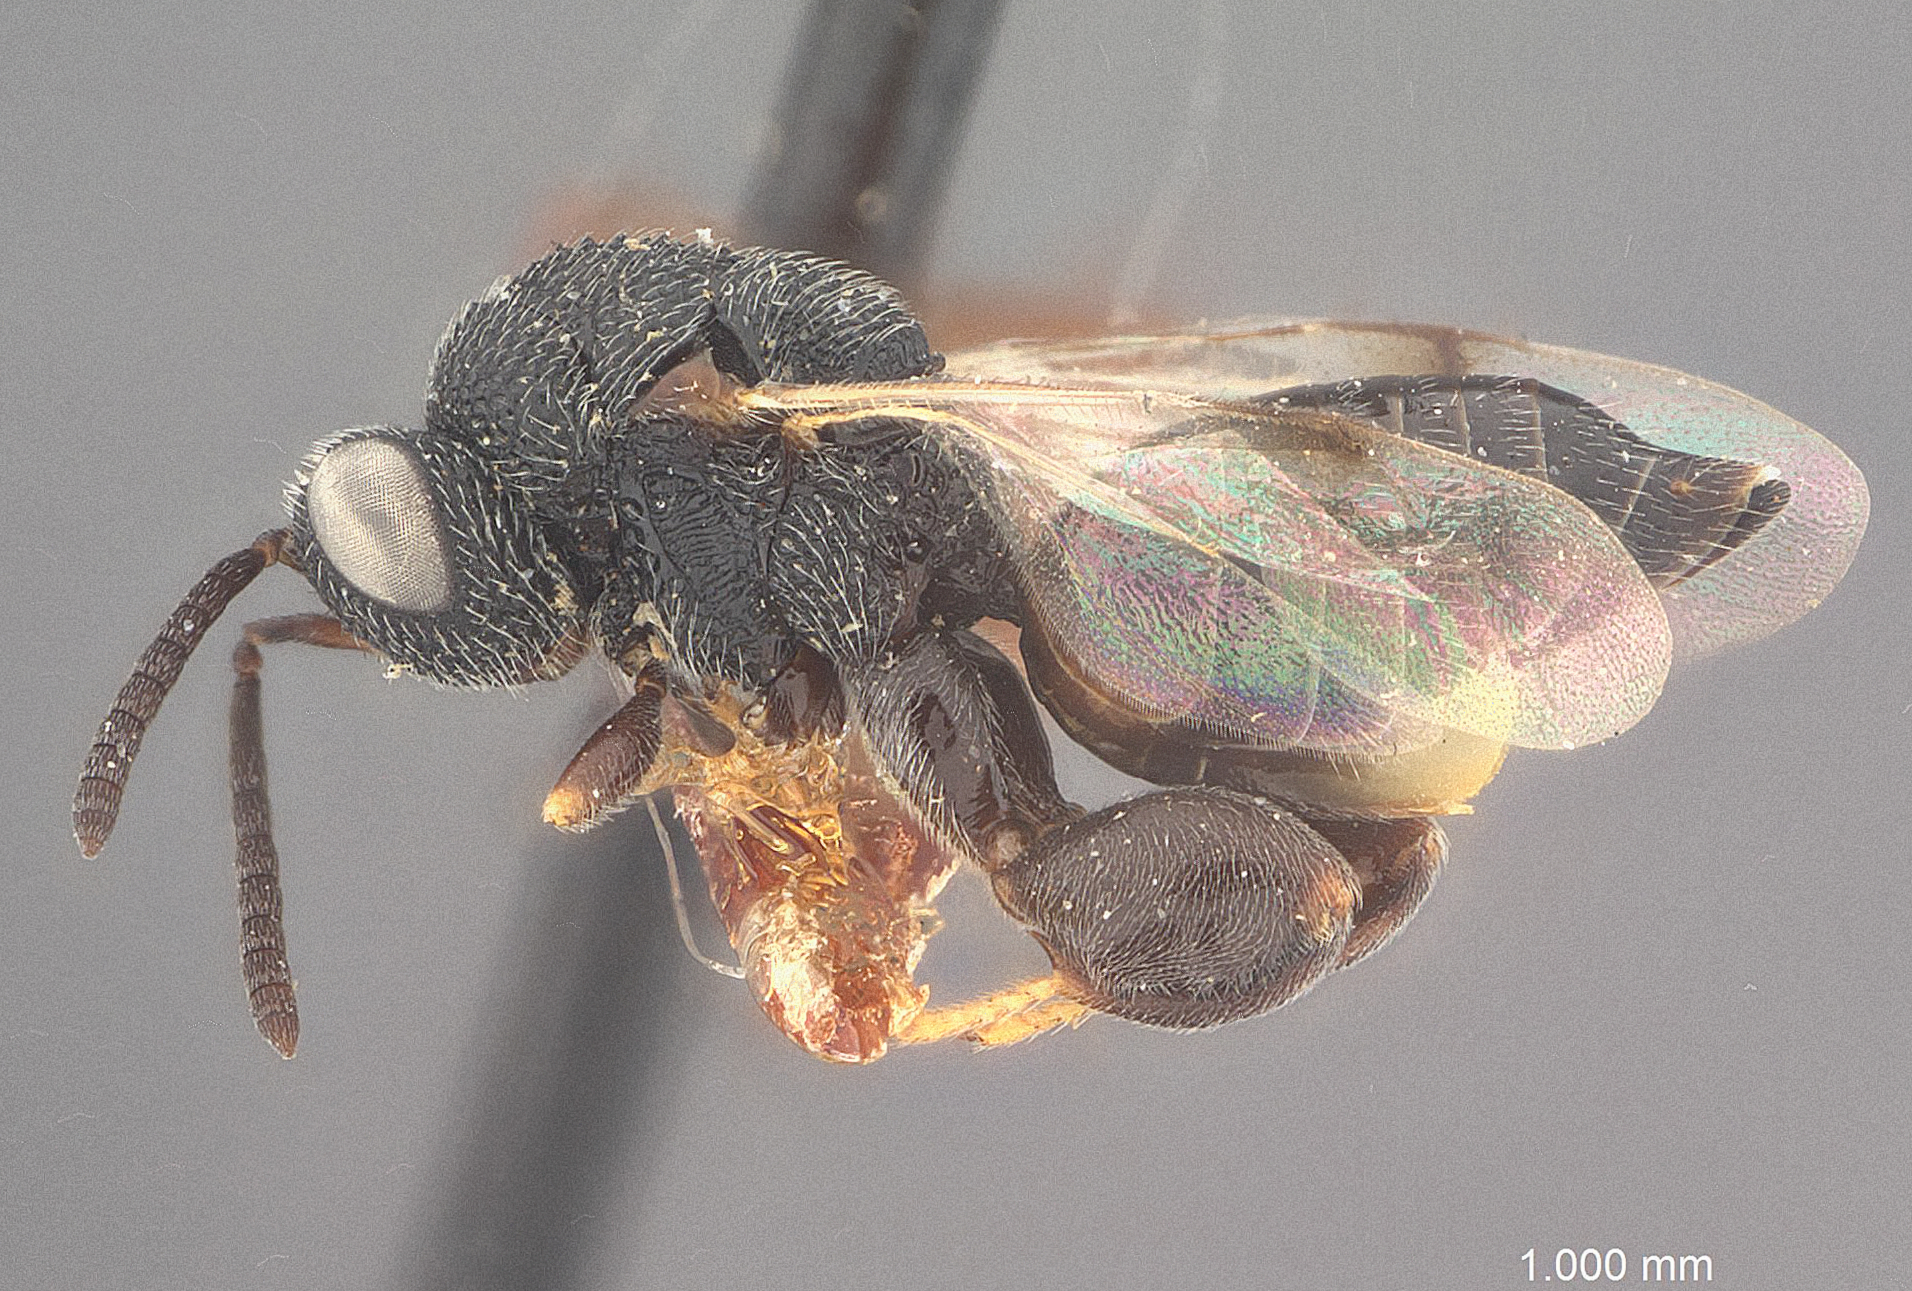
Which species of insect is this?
Trigonura hicoriae
